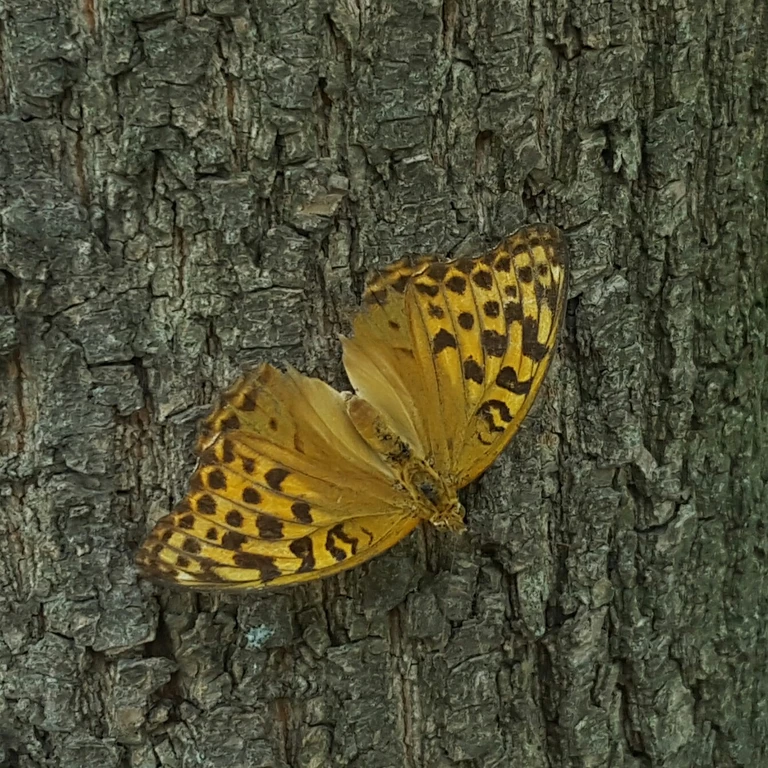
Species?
Argynnis paphia
